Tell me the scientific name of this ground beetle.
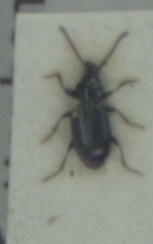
Bembidion minimum
